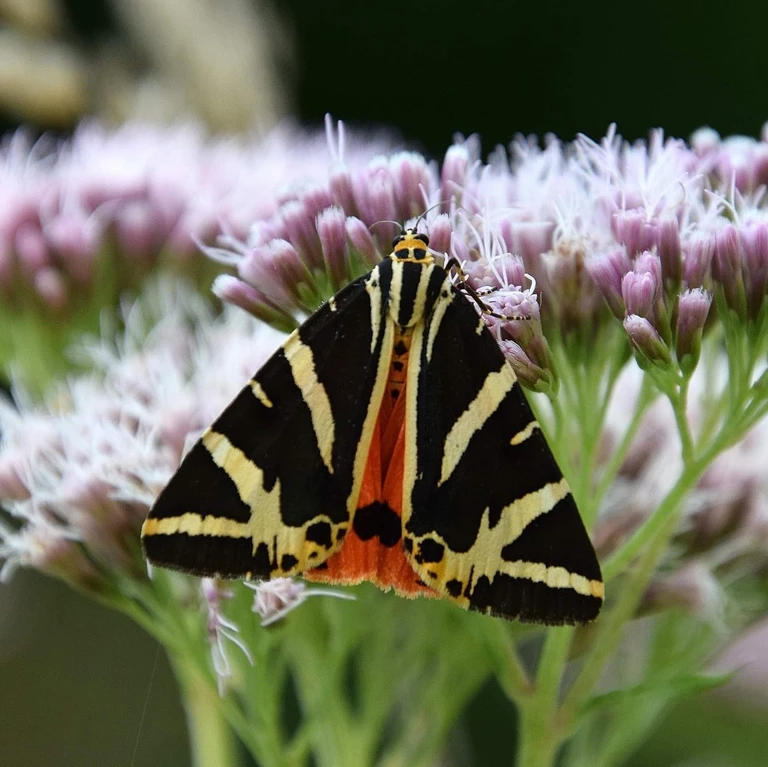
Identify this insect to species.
Euplagia quadripunctaria
